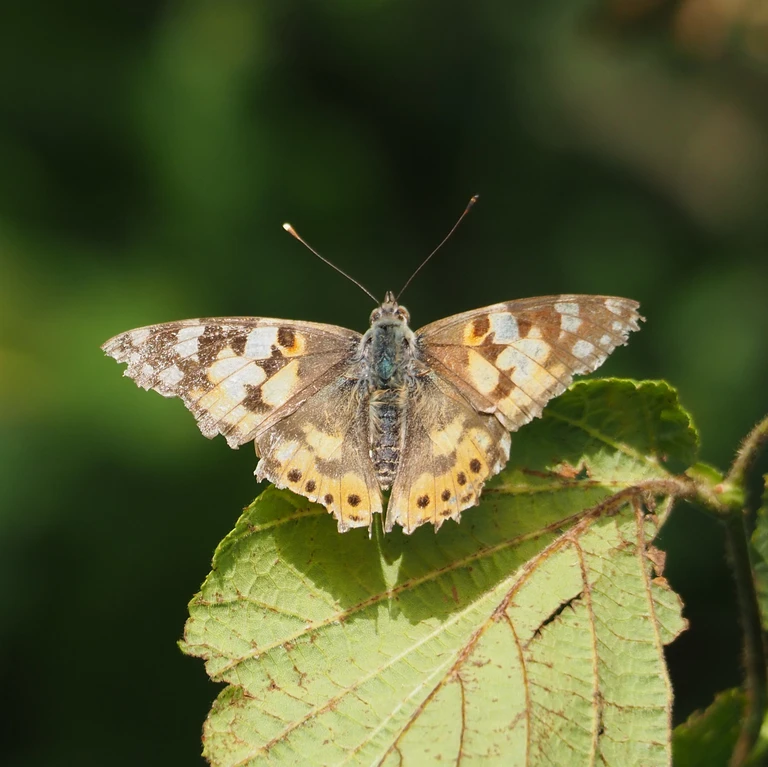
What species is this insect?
Vanessa cardui
